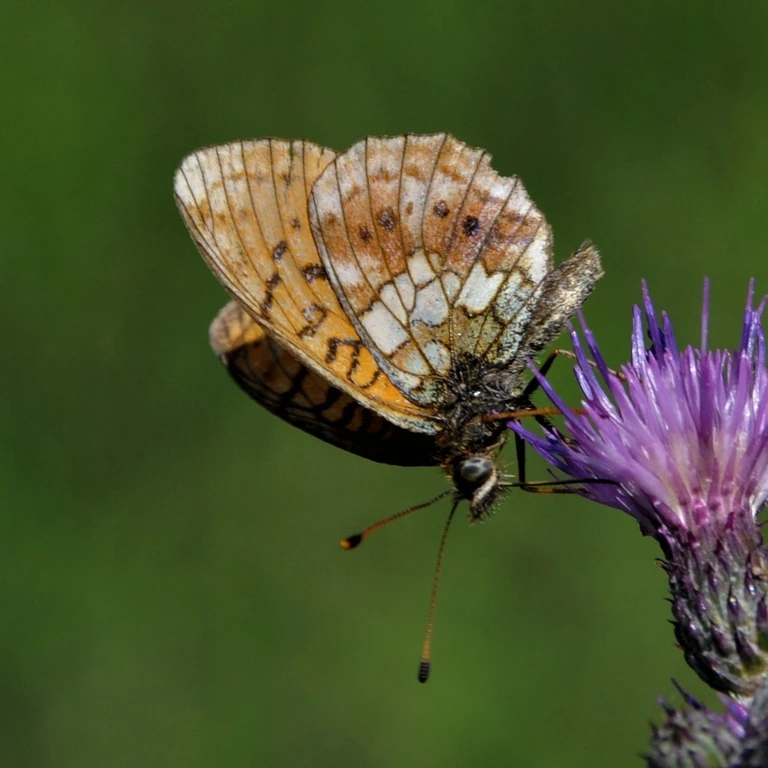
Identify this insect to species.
Brenthis ino
